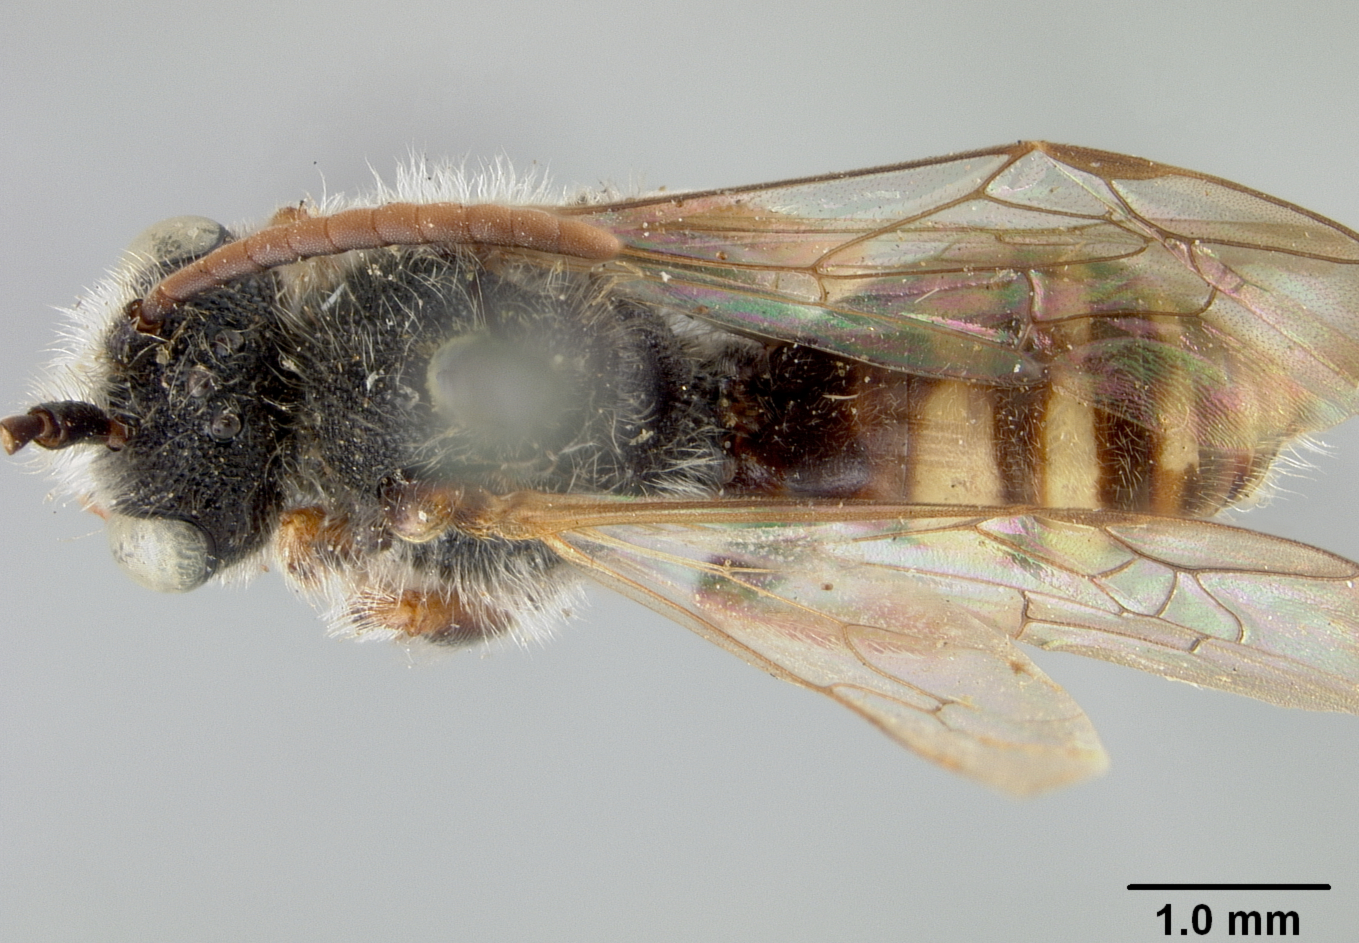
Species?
Nomada custeriana
